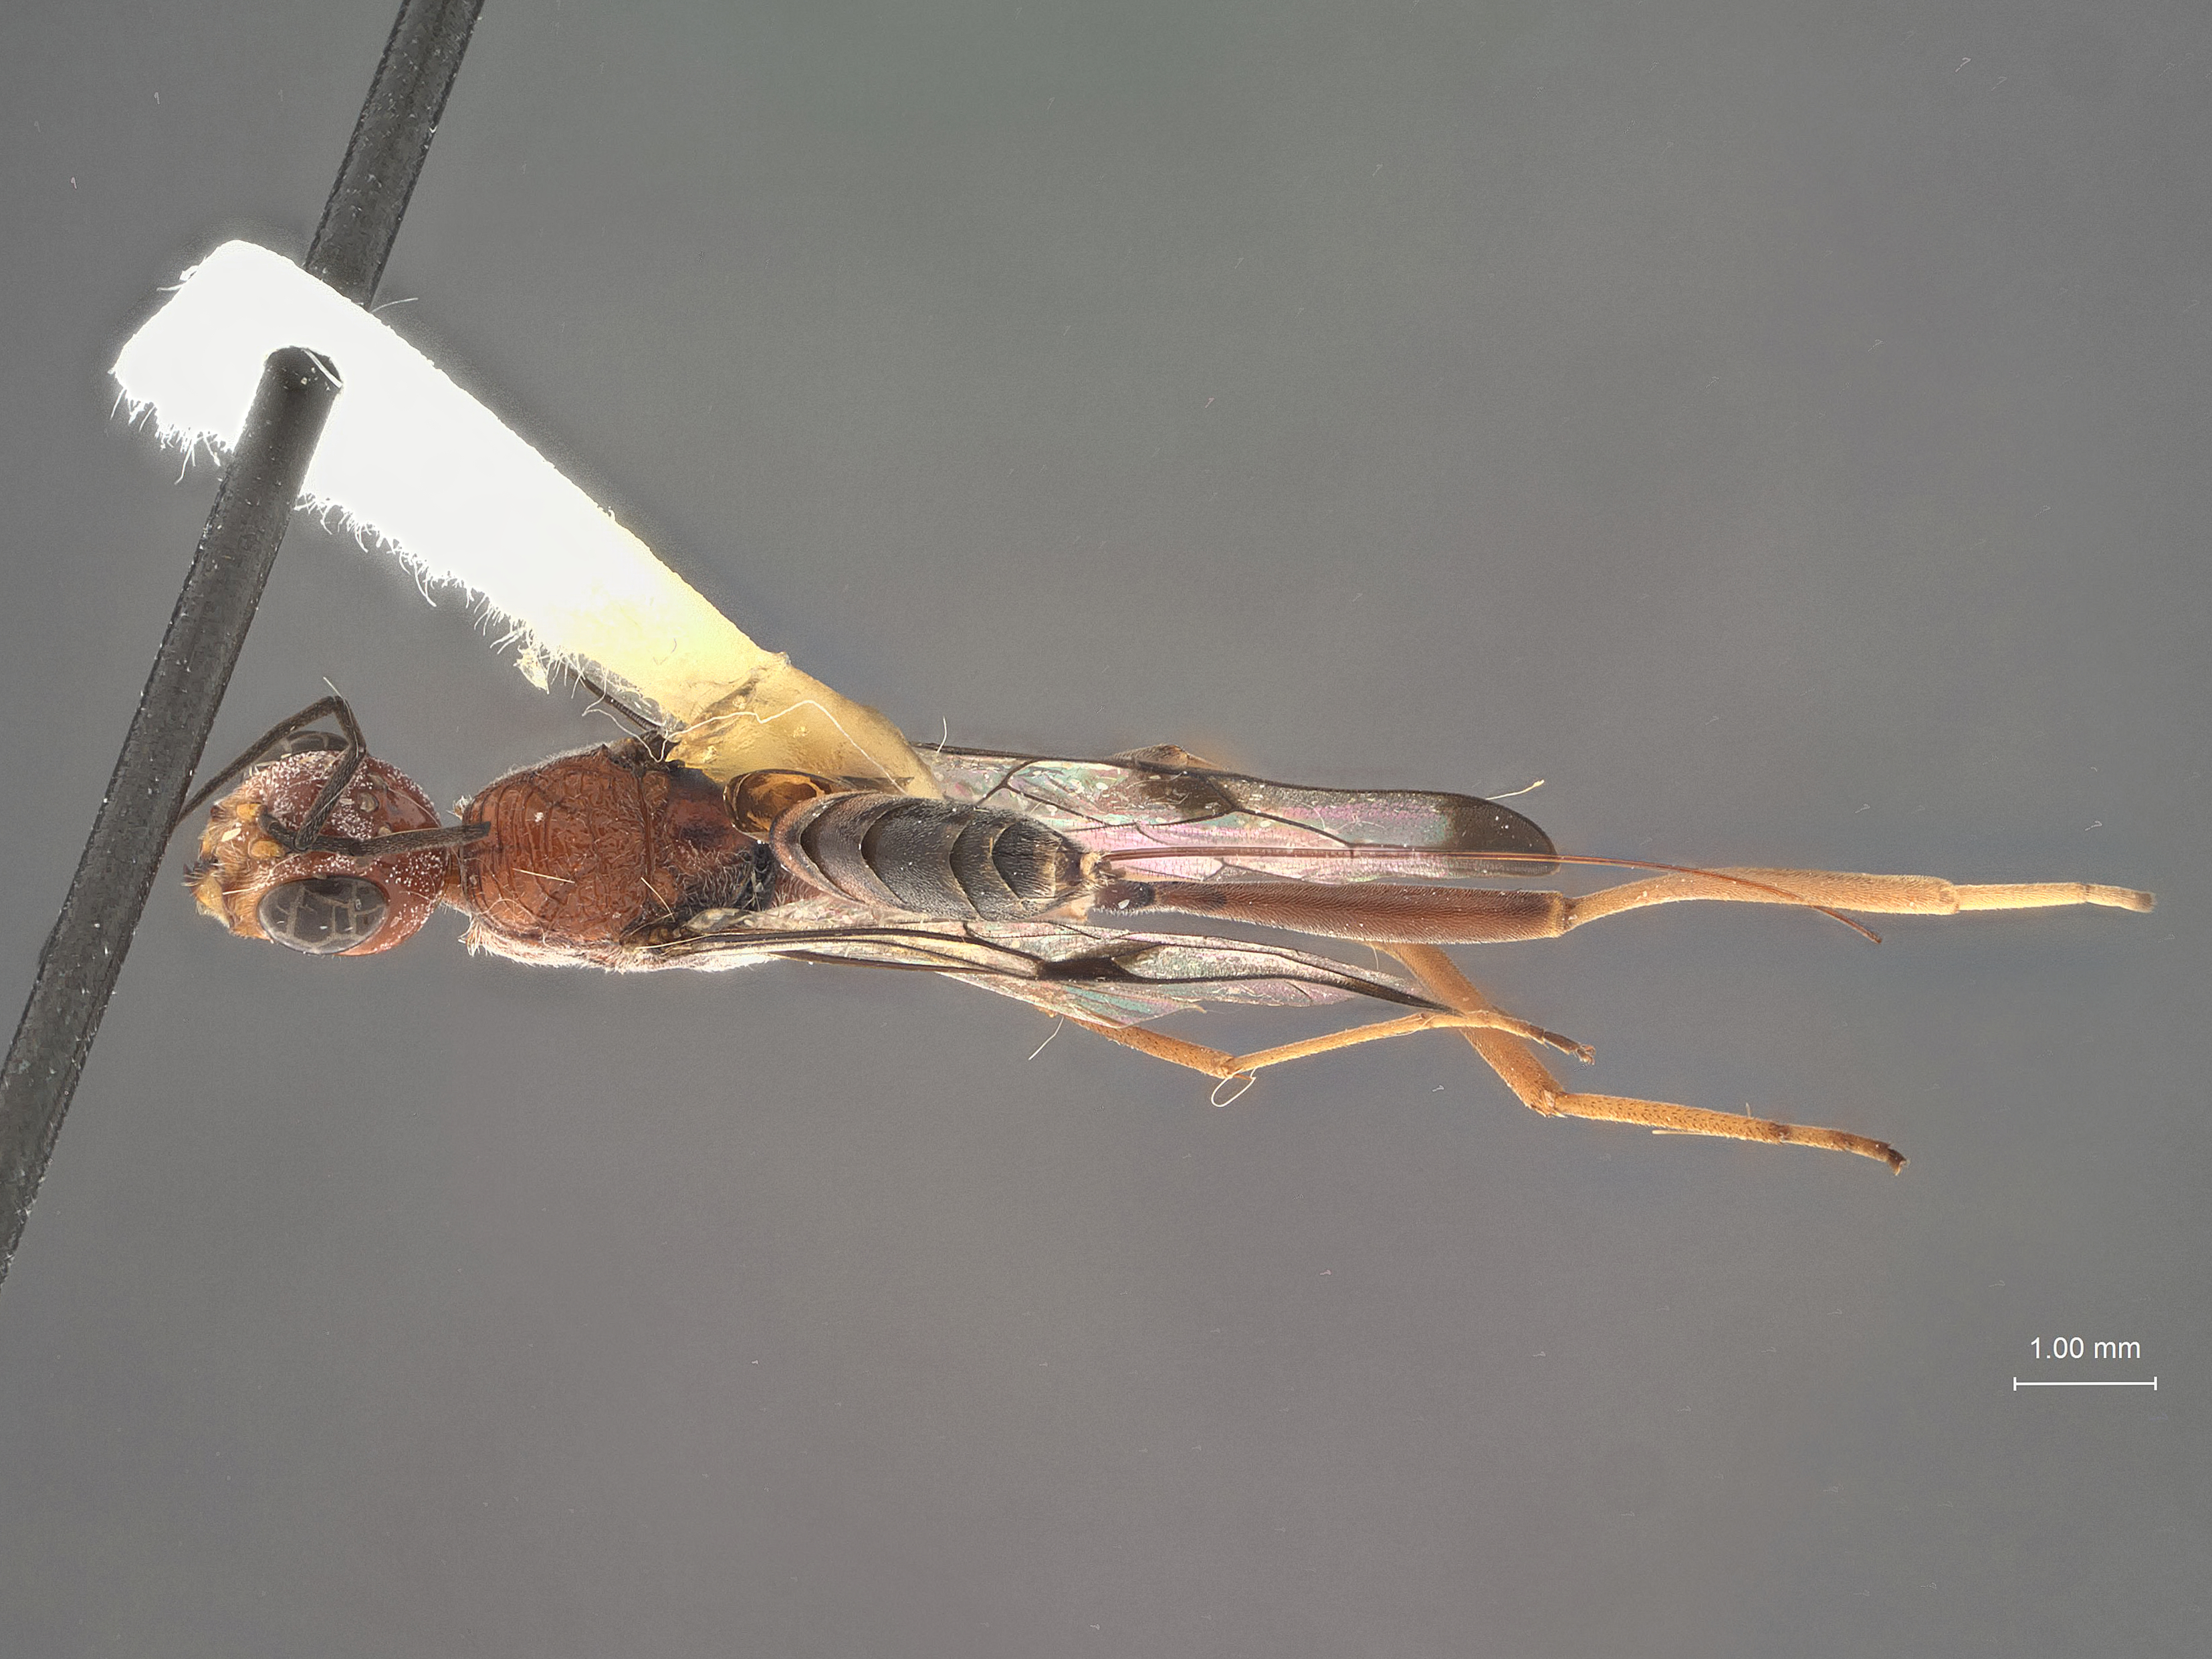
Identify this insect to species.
Pristaulacus tamaulipas
